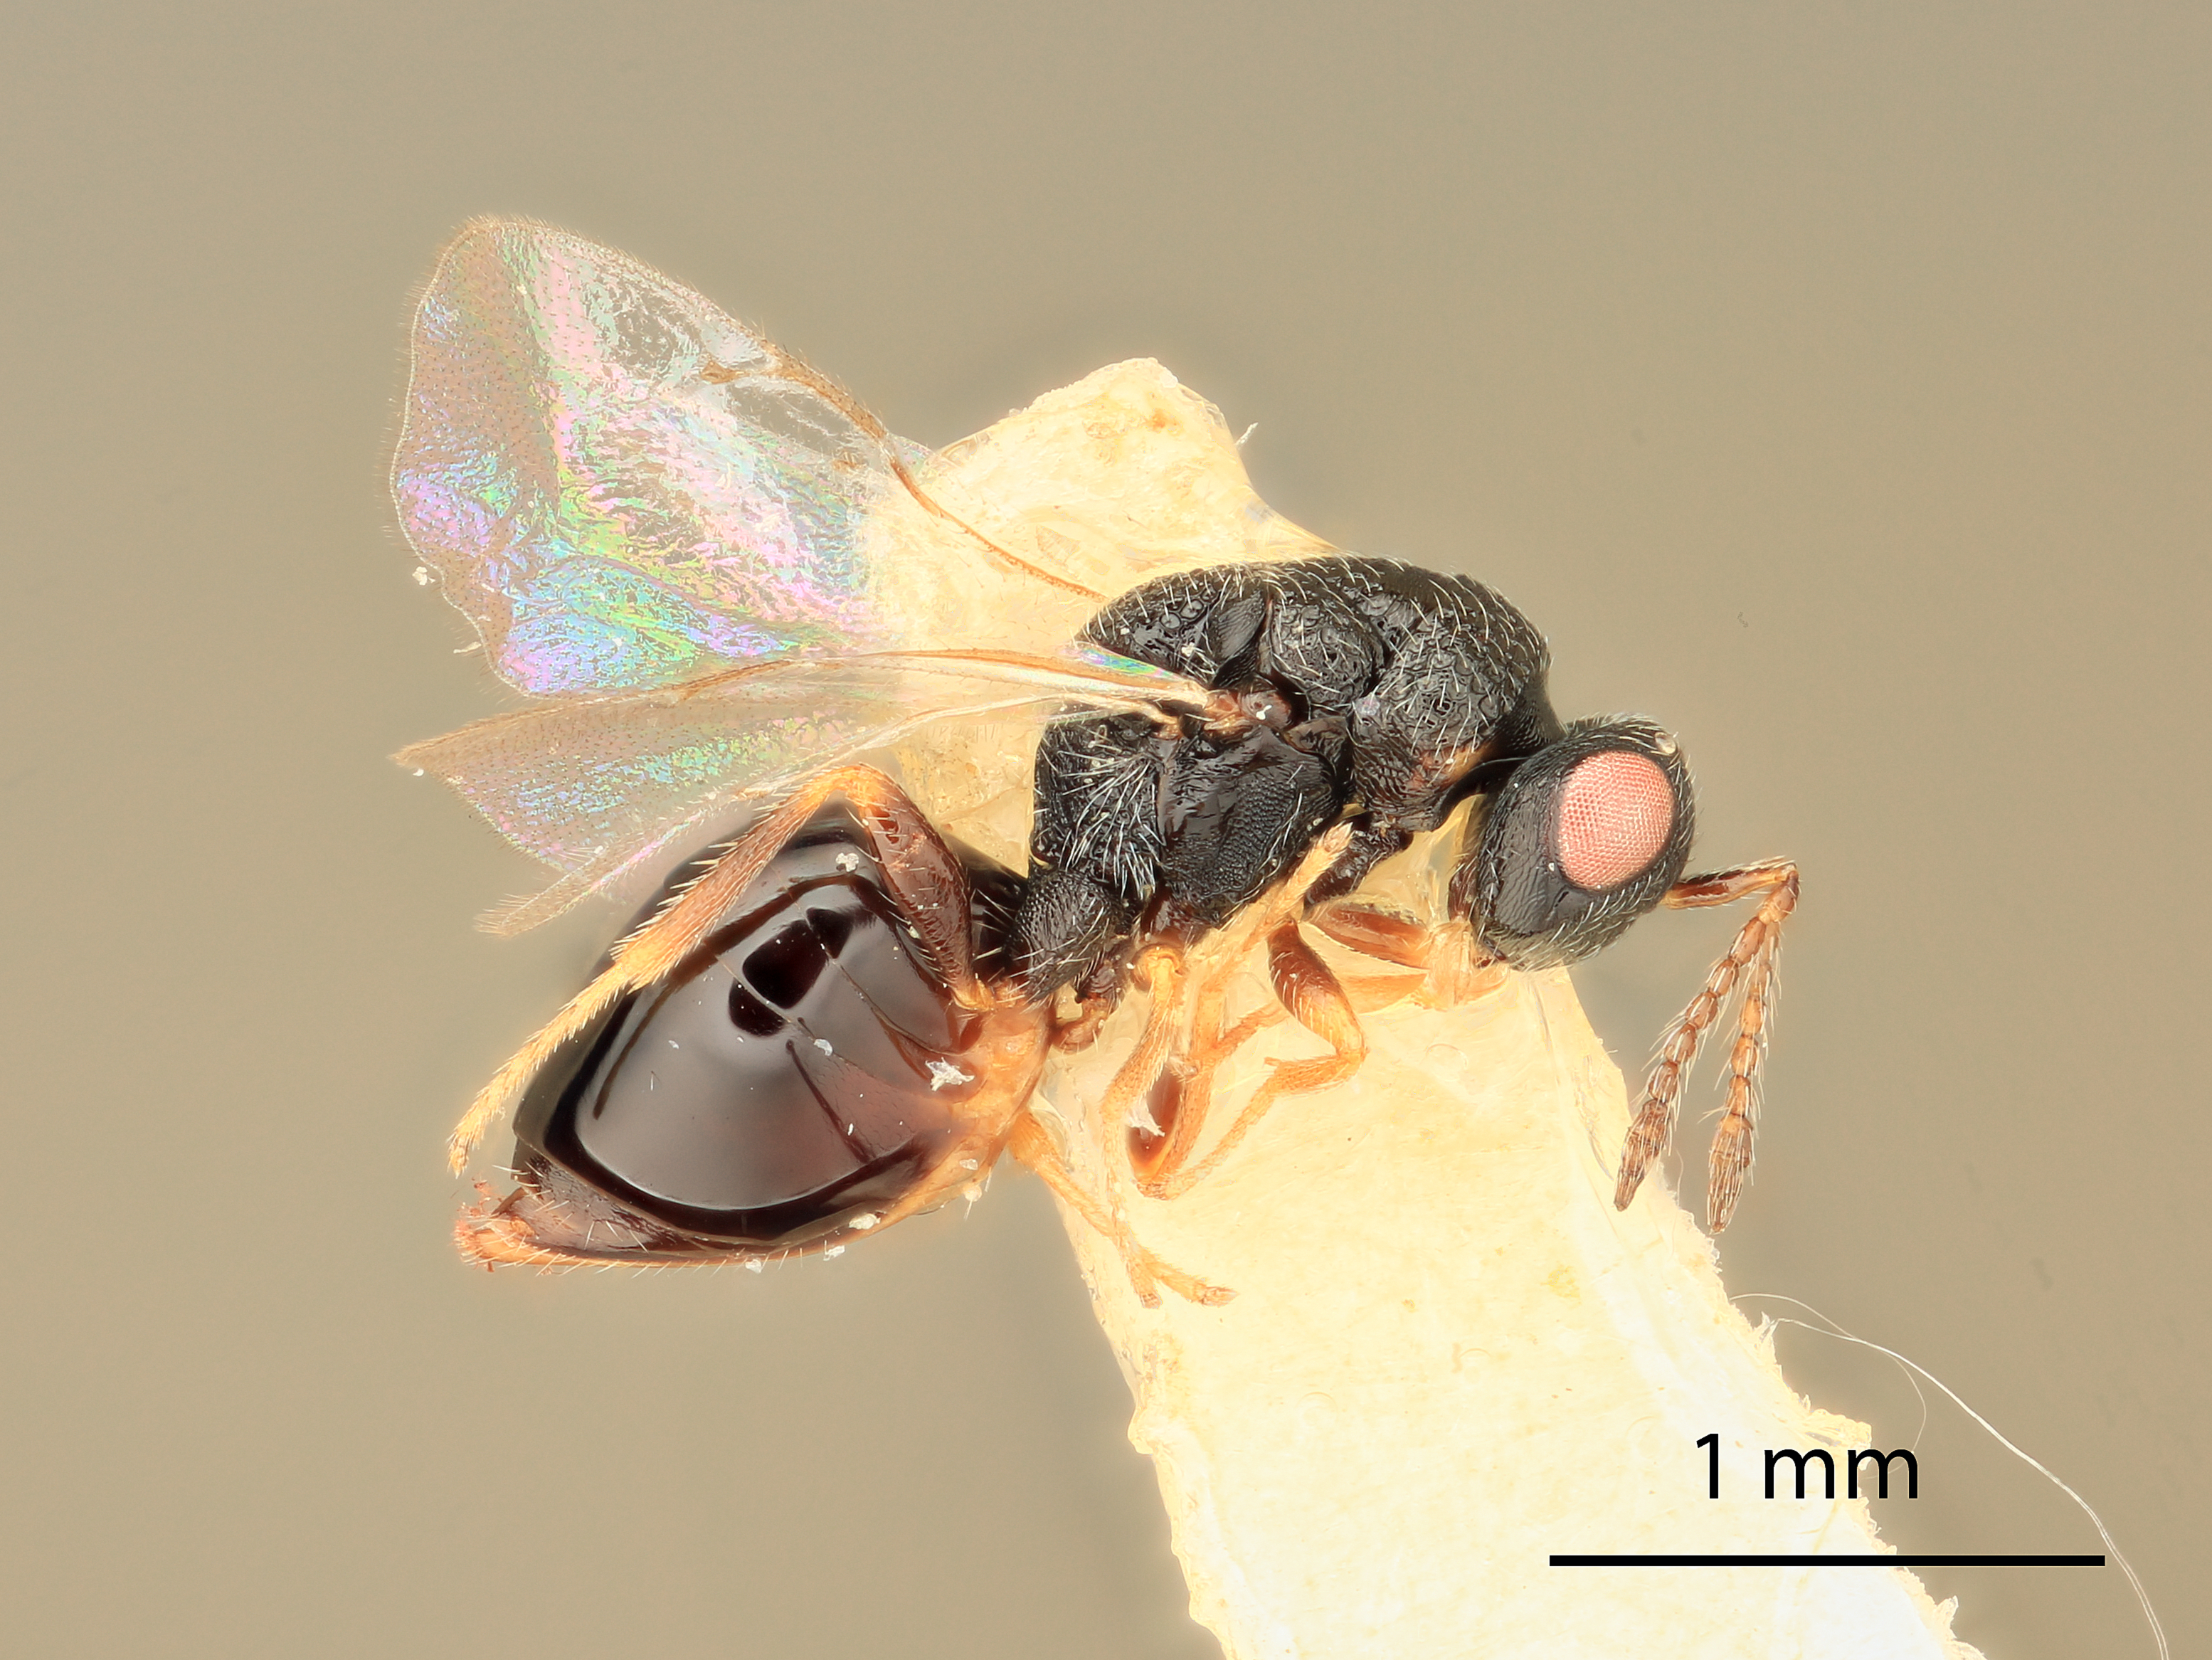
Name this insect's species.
Eurytoma salicisaquatica
